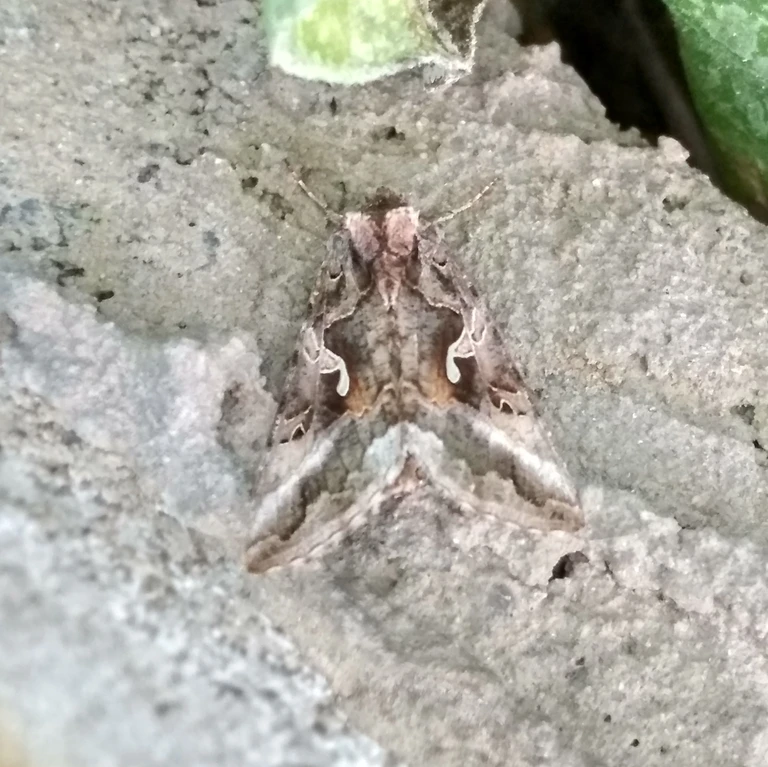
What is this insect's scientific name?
Autographa gamma
